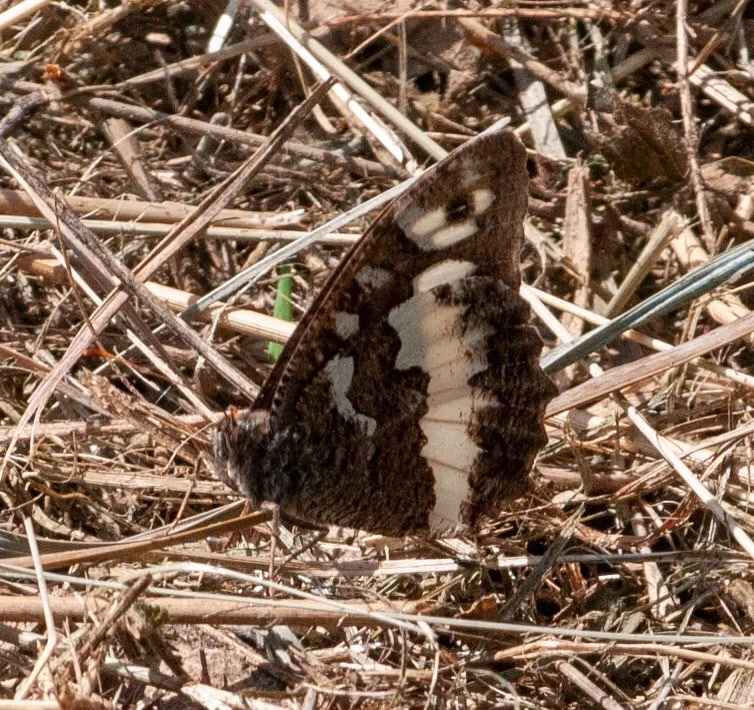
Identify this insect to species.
Brintesia circe
